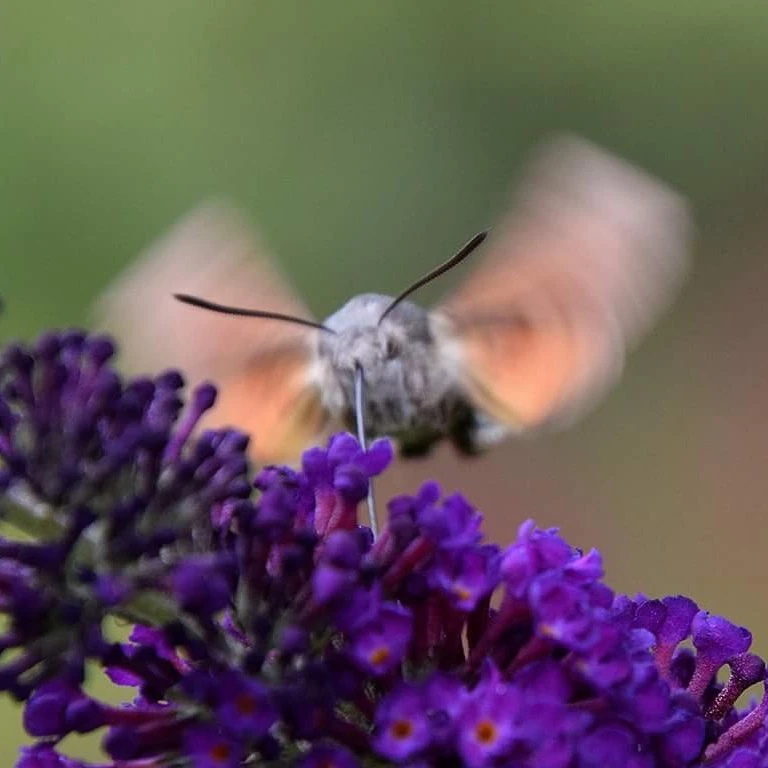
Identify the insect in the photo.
Macroglossum stellatarum
